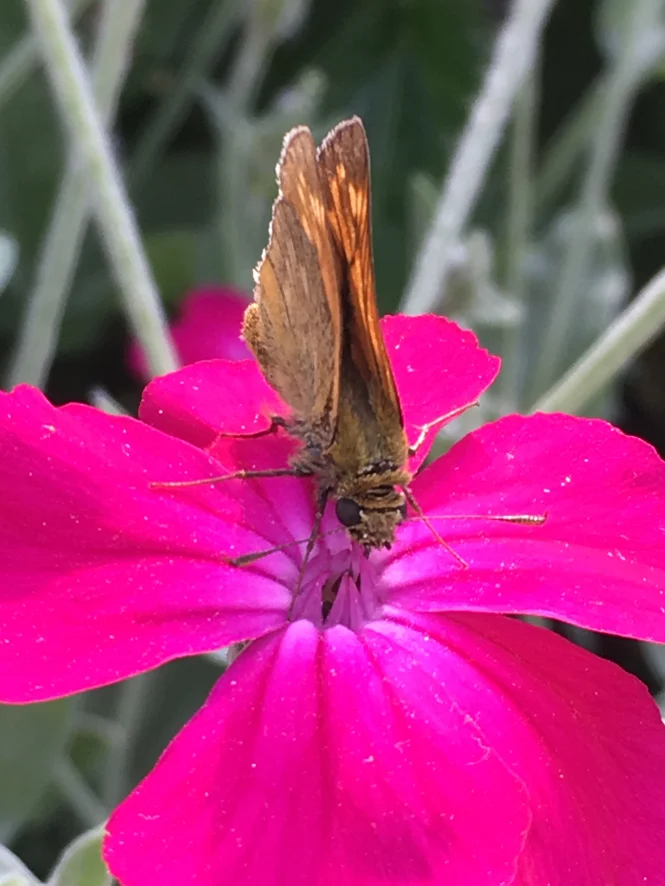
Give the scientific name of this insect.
Ochlodes sylvanus (also Ochlodes venata)
